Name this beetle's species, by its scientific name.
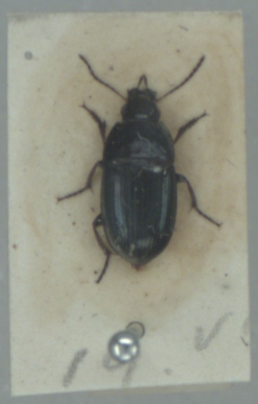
Amara communis
